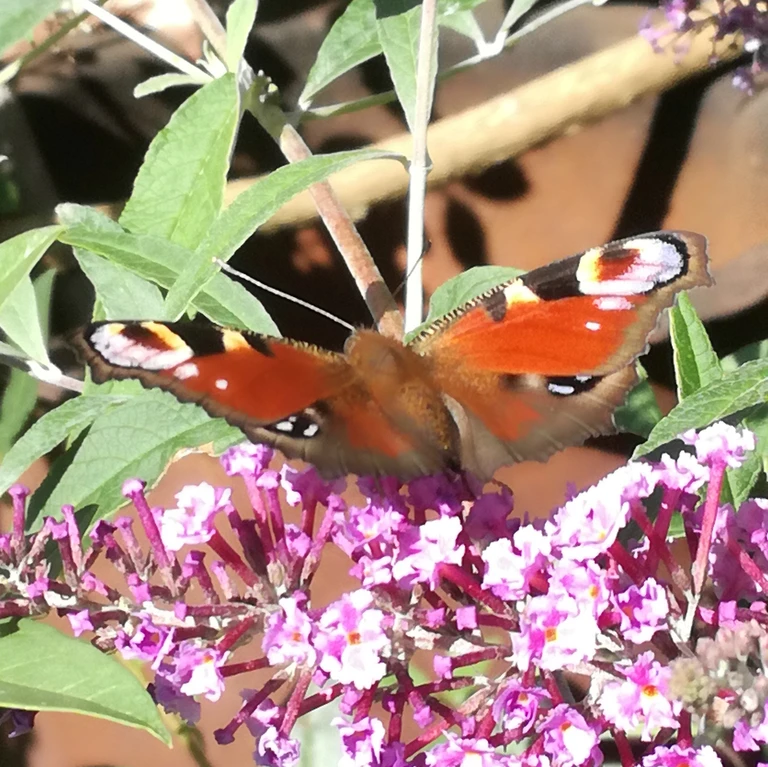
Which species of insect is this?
Aglais io
